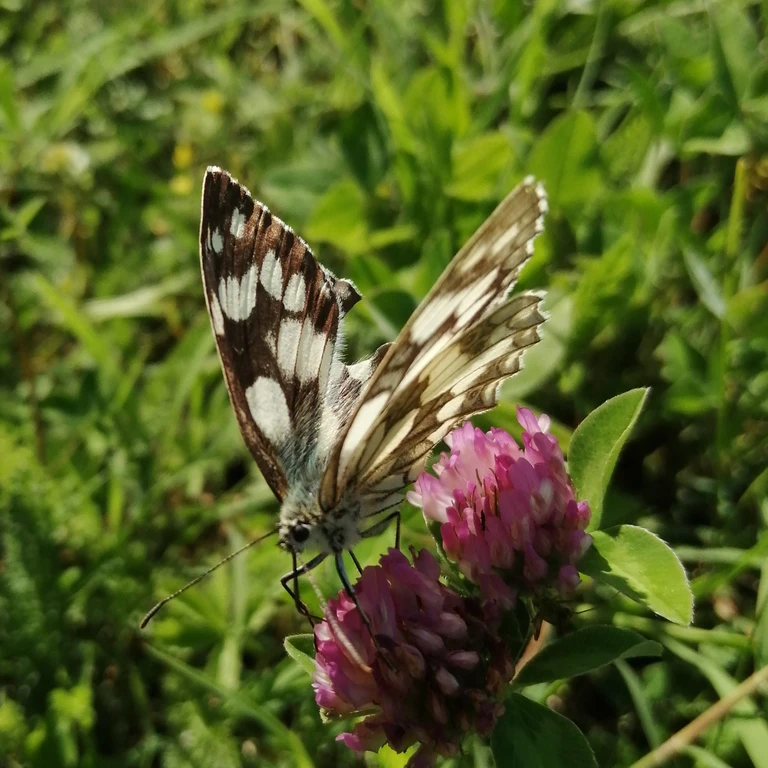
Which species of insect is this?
Melanargia galathea
